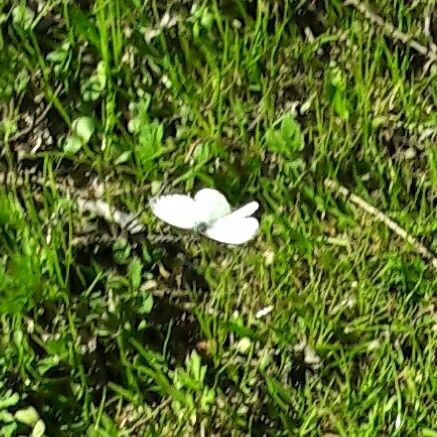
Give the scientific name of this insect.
Anthocharis cardamines
